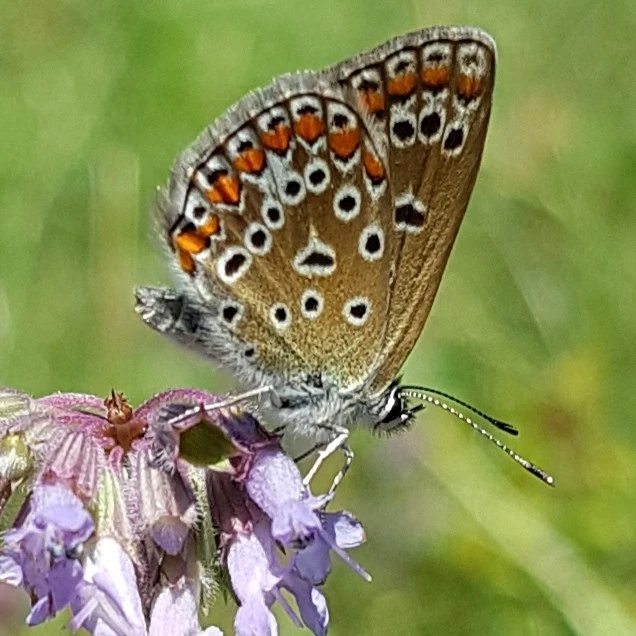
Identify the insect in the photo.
Polyommatus icarus
